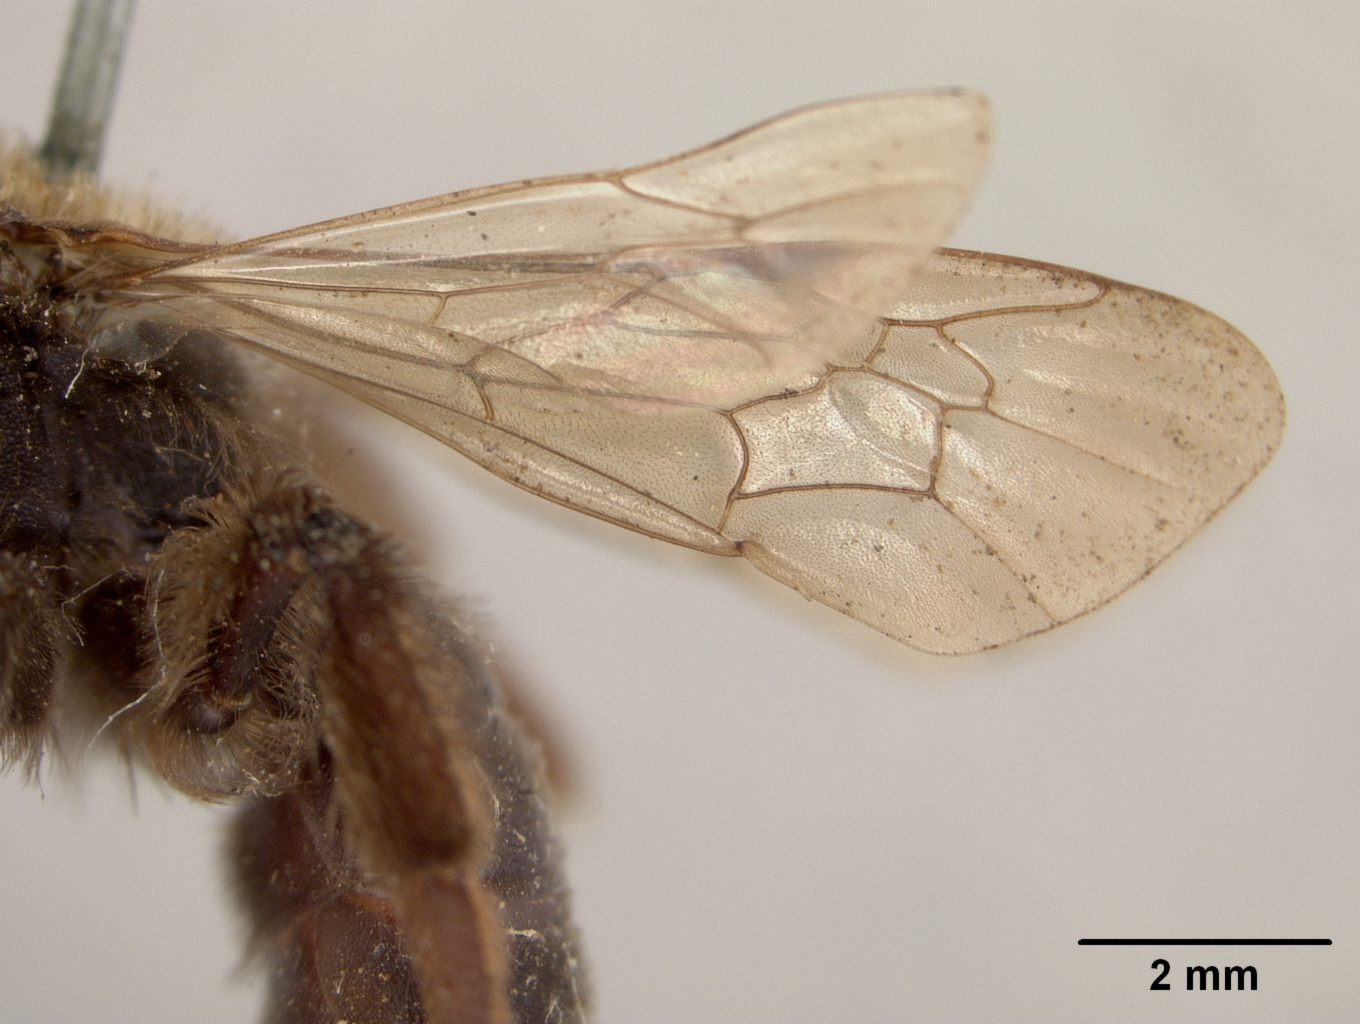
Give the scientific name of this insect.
Andrena cupreotincta
